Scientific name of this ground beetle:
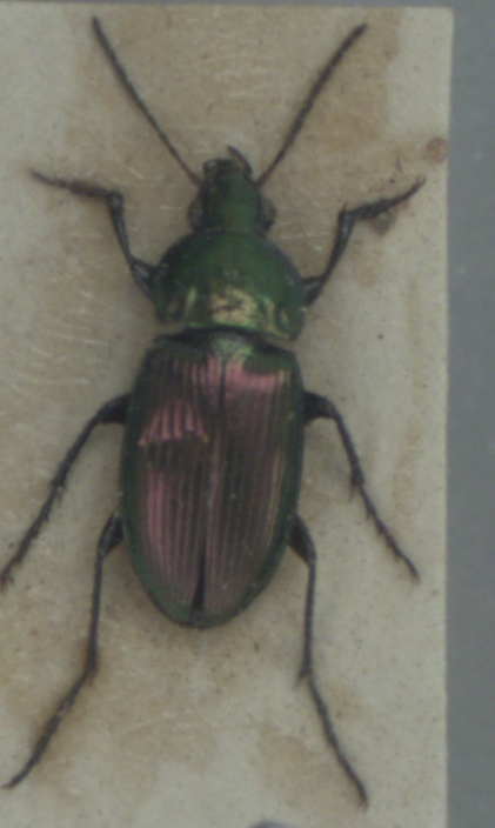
Poecilus versicolor
